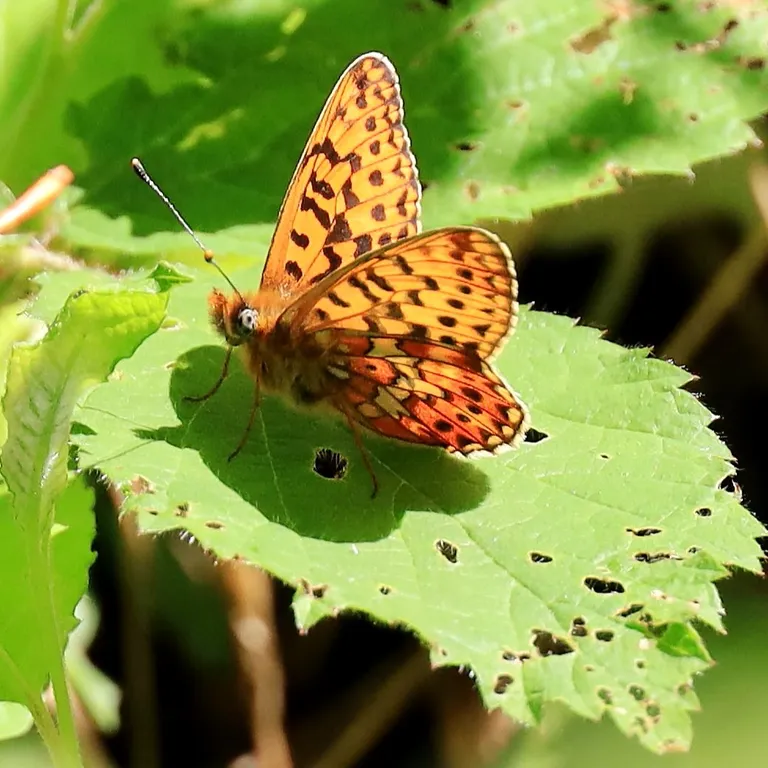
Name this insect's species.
Boloria euphrosyne (also Clossiana euphrosyne)
